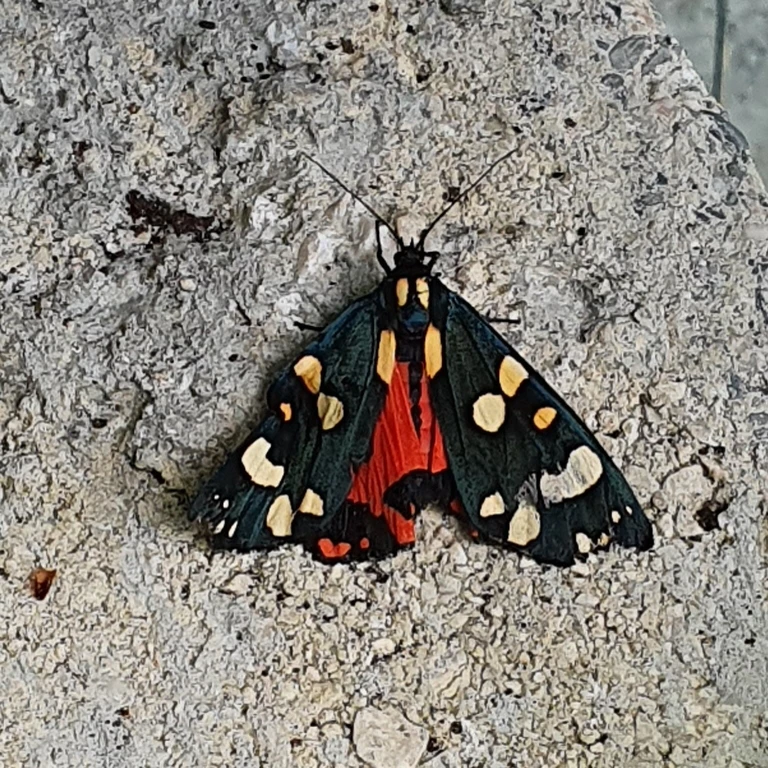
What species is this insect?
Callimorpha dominula
